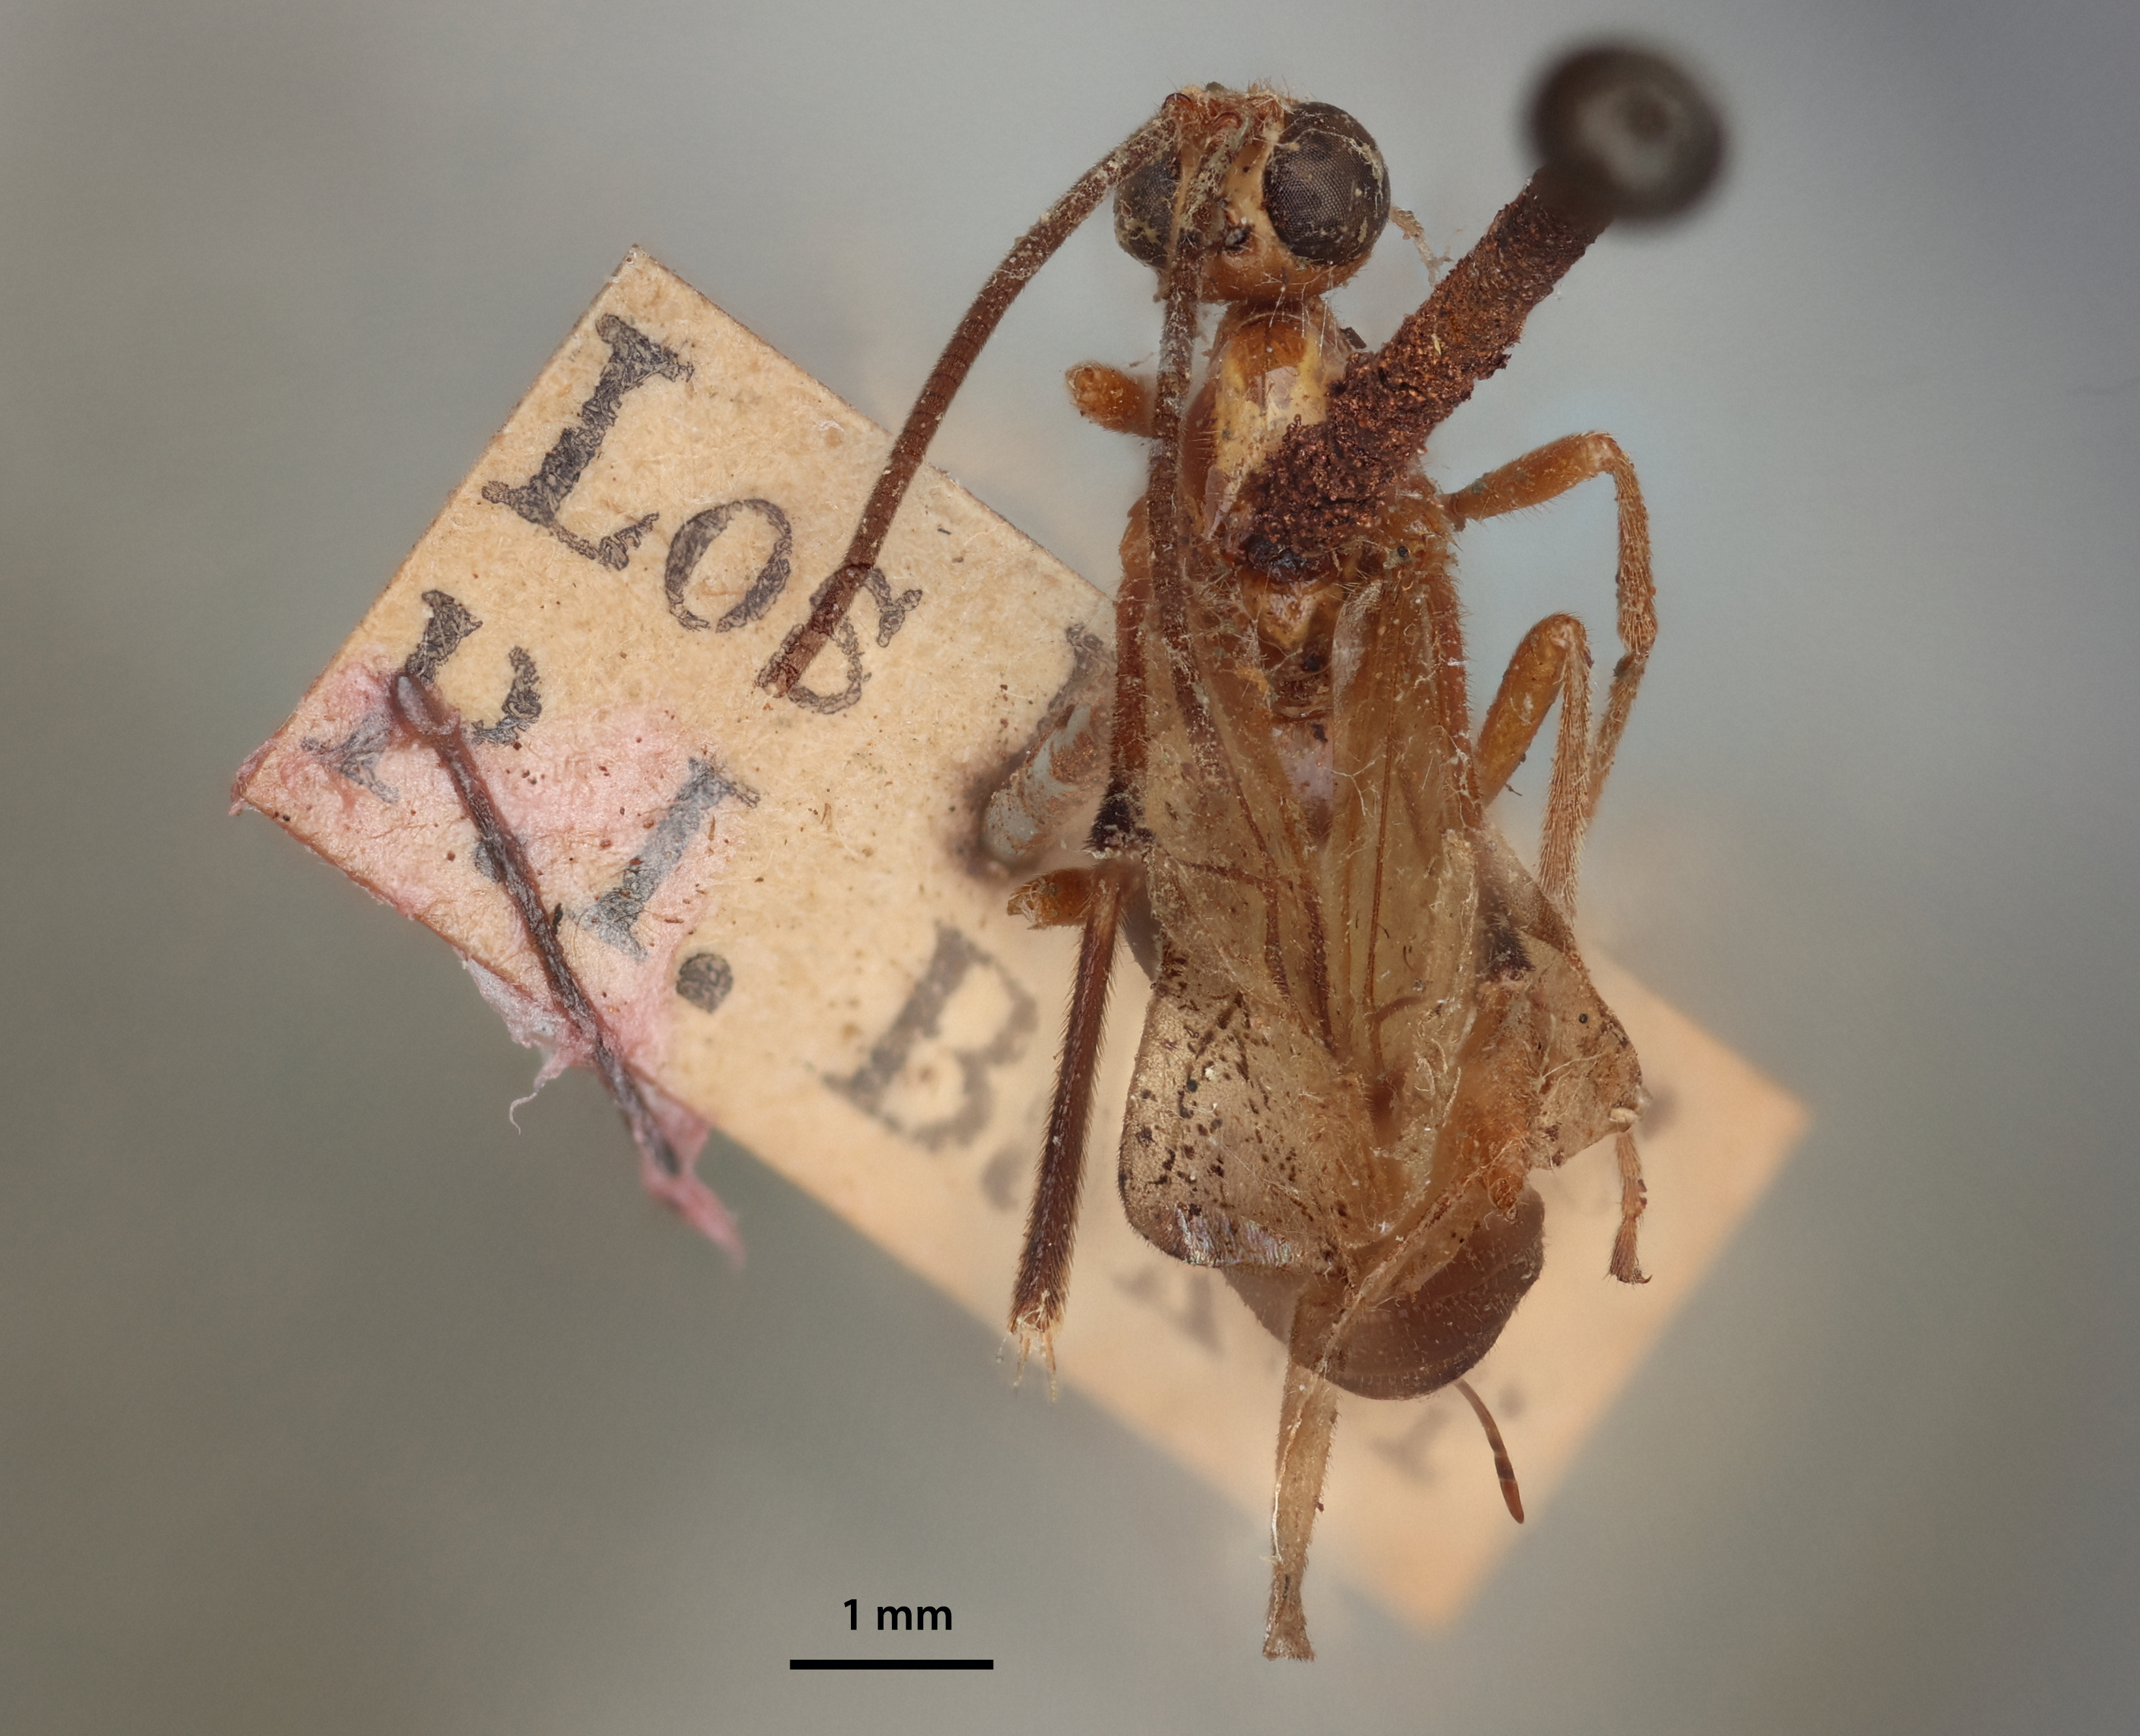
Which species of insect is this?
Aphrastobracon sinuatus
